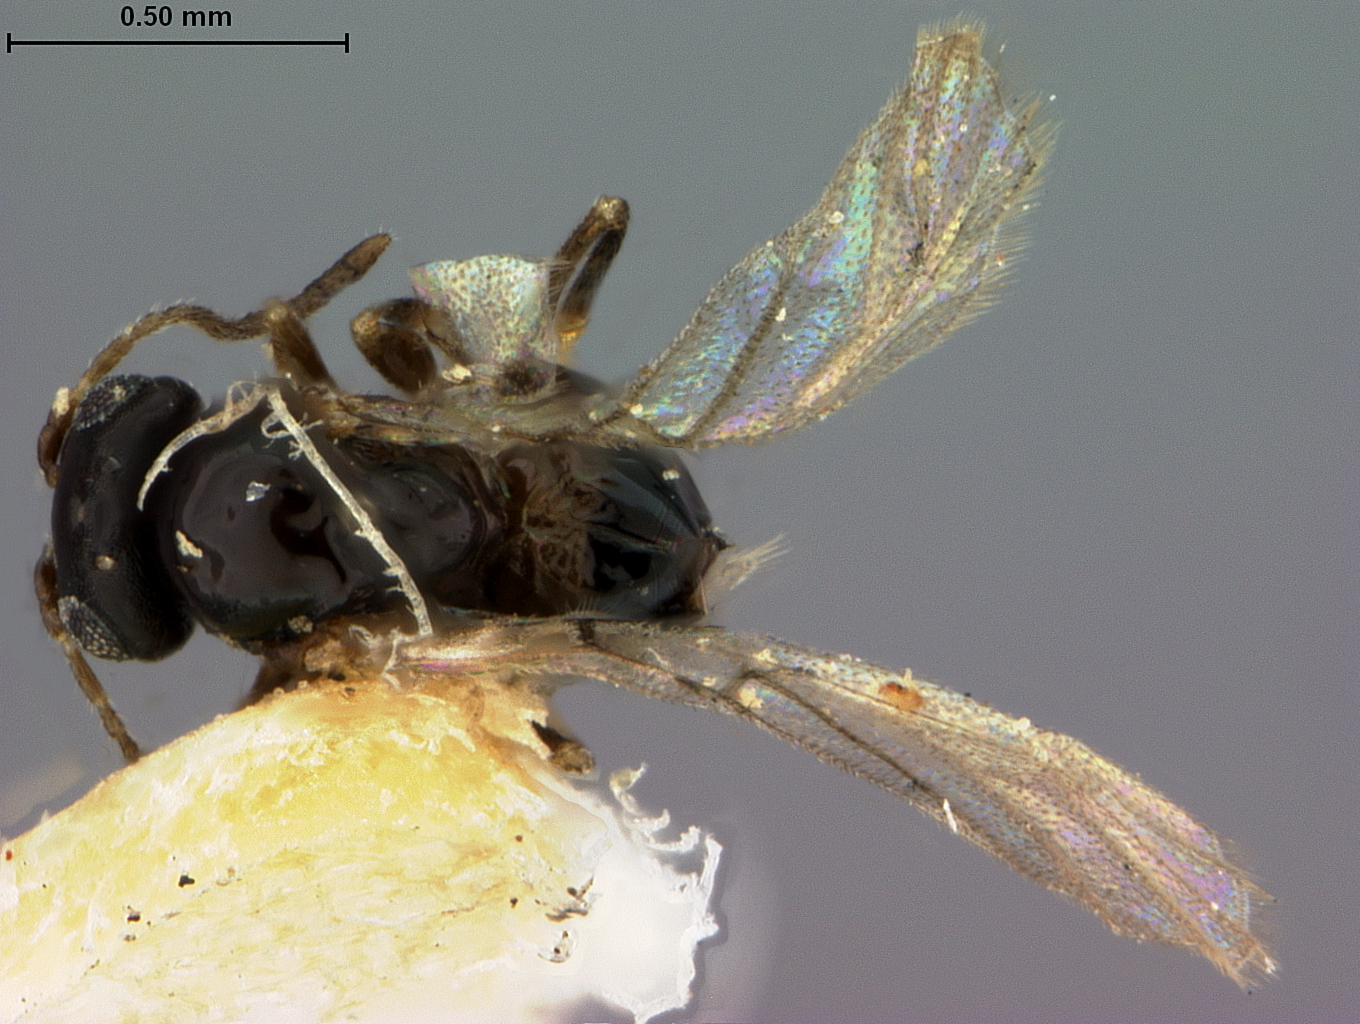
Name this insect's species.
Neuroterus saltarius
